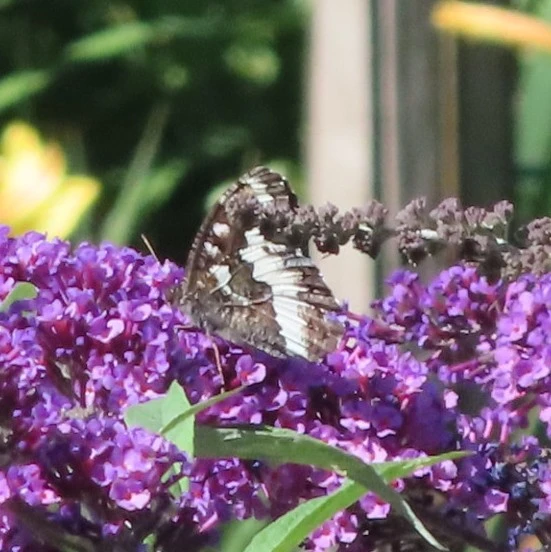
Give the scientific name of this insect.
Brintesia circe
